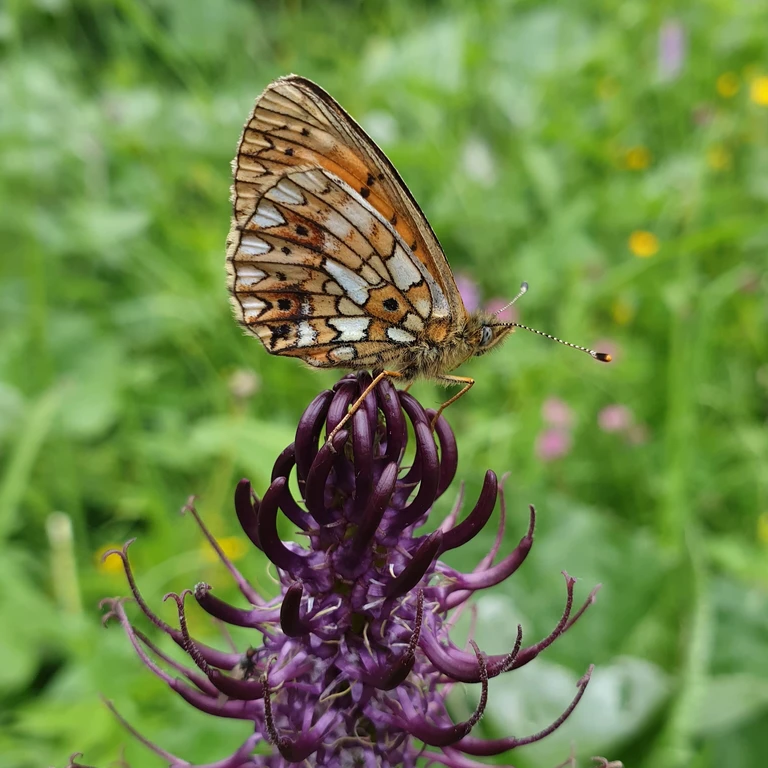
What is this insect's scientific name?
Boloria selene
